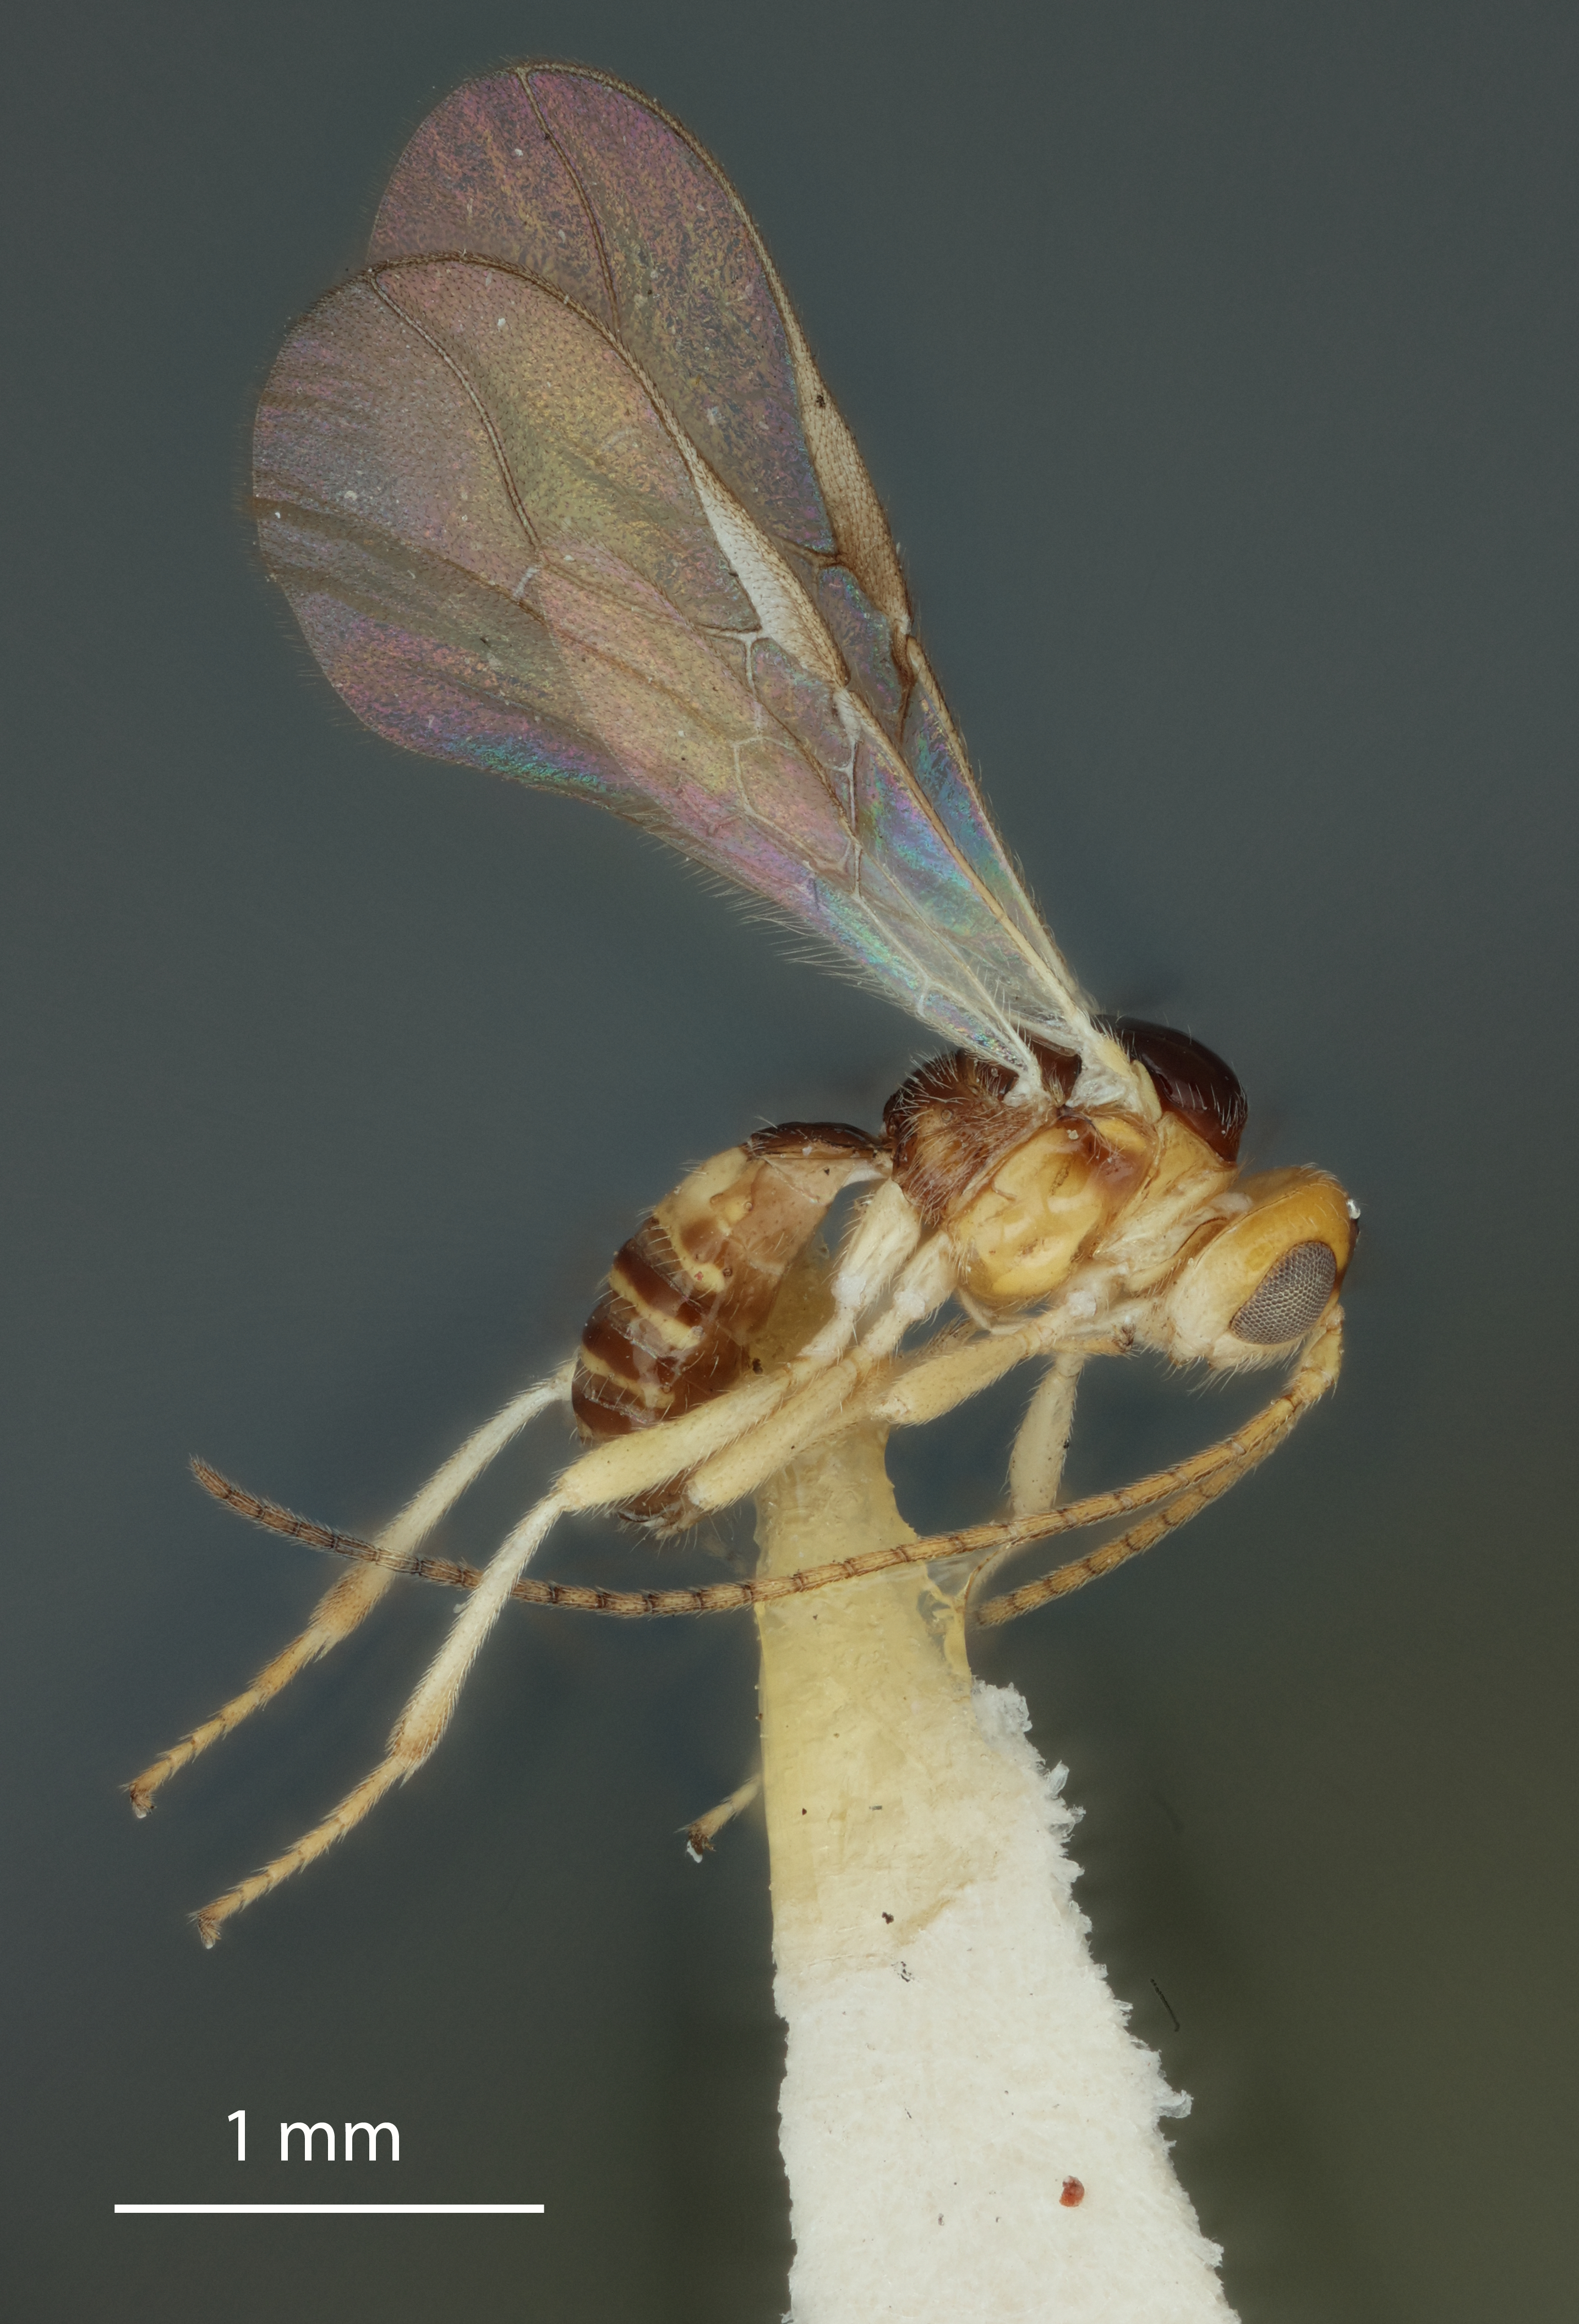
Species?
Opius isolatae
